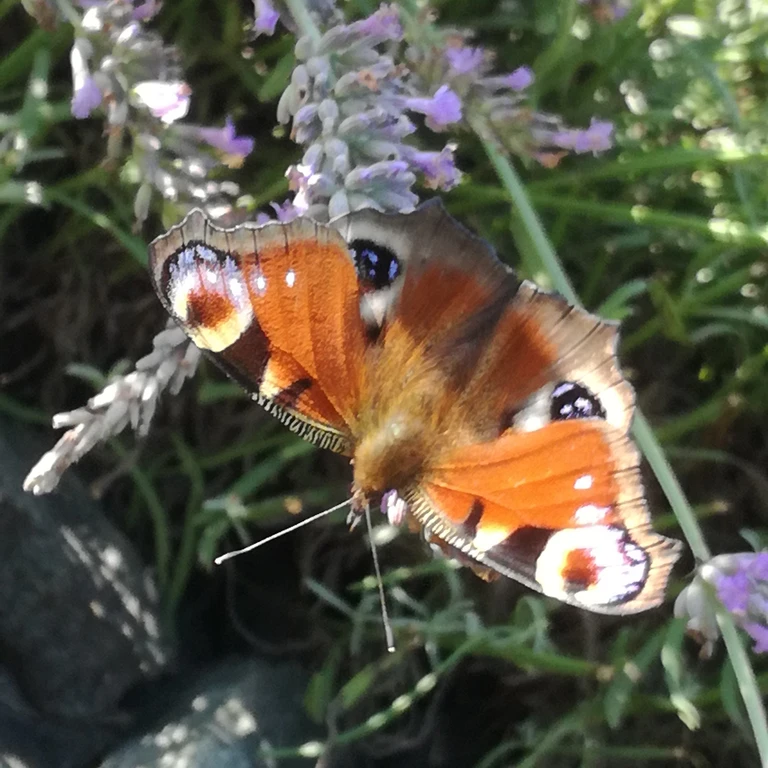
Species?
Aglais io
